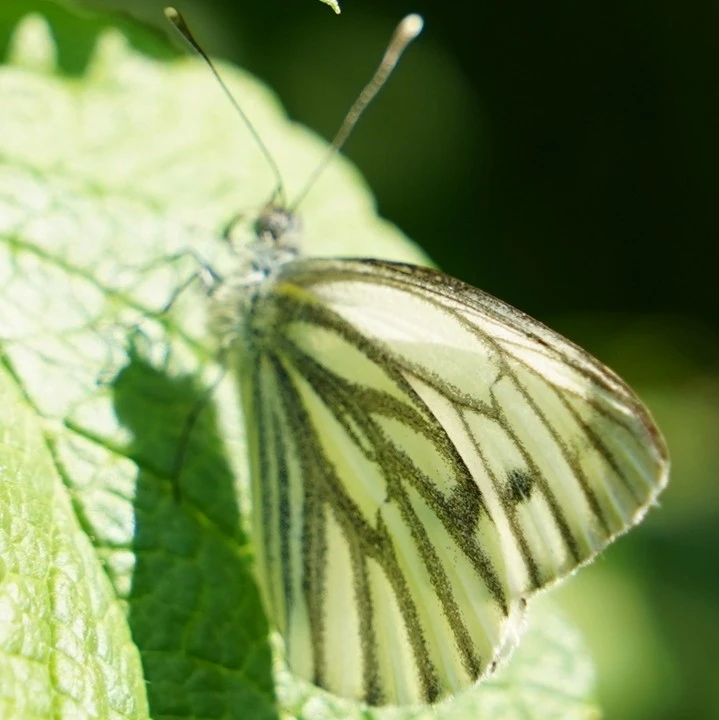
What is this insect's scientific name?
Pieris napi
